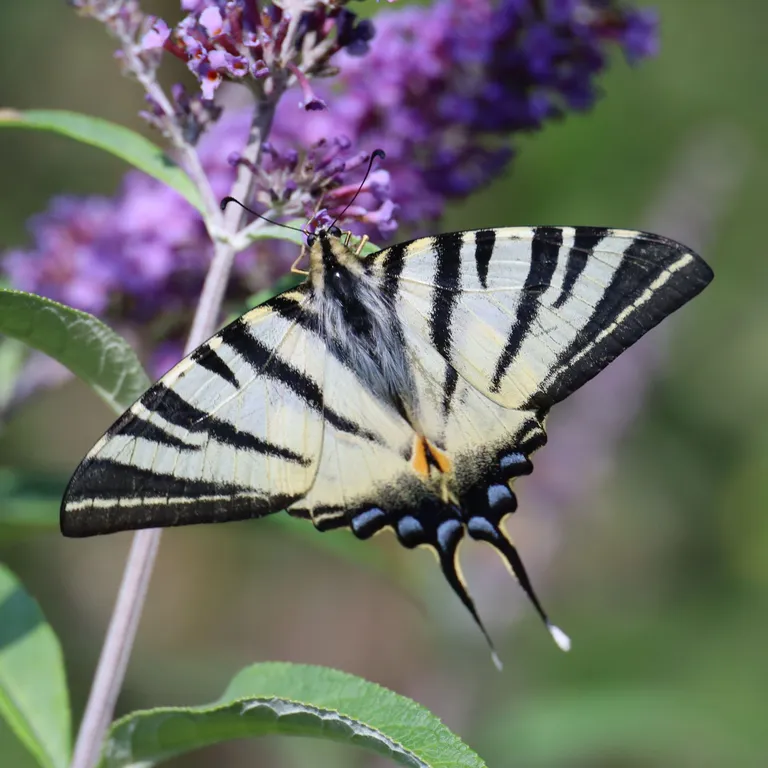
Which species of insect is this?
Iphiclides podalirius
